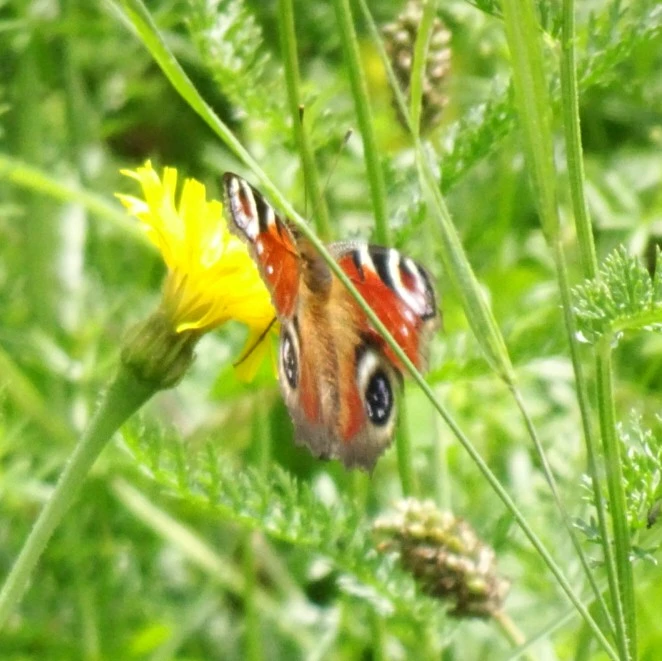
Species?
Aglais io
